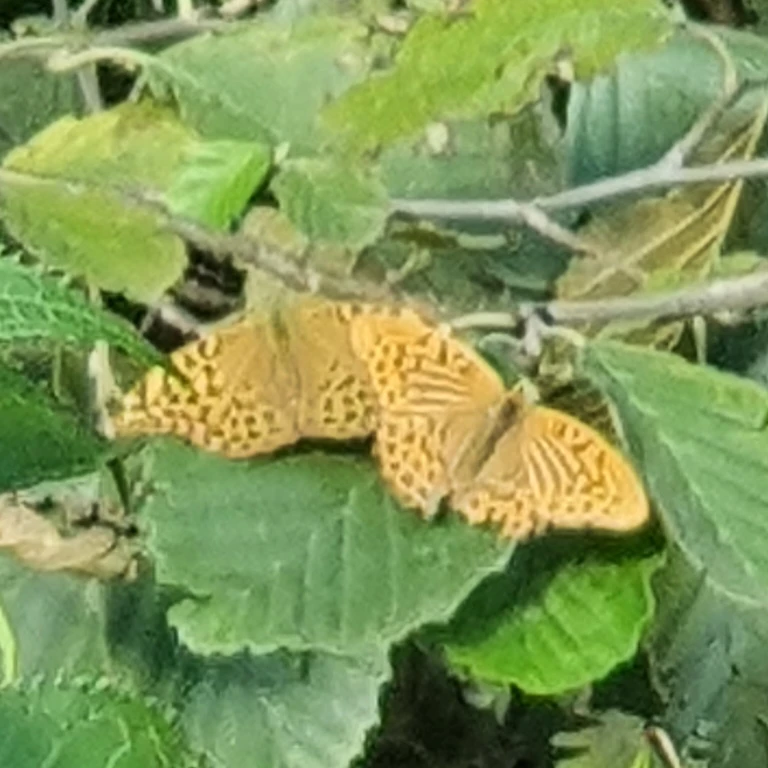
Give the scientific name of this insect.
Argynnis paphia
